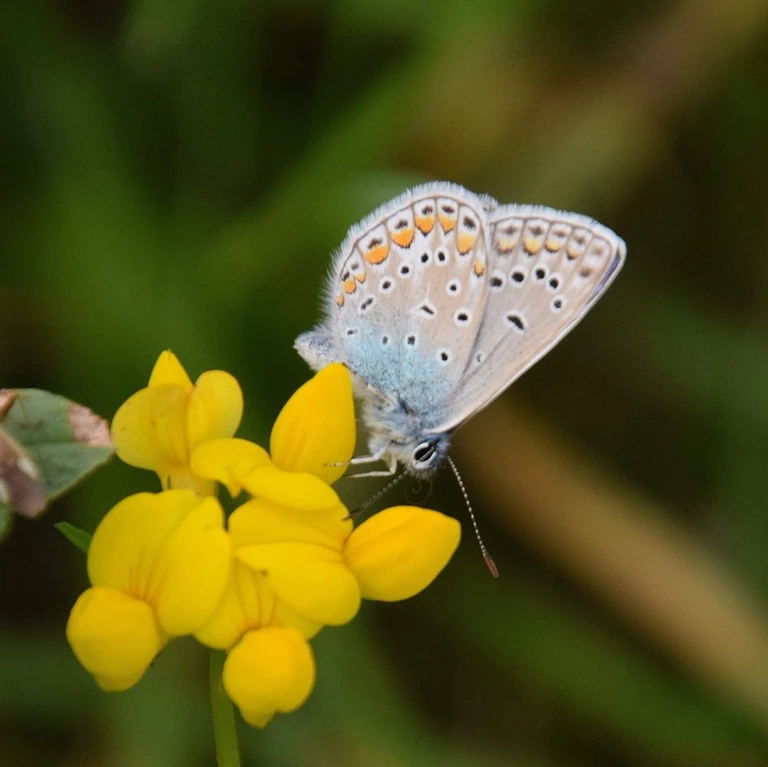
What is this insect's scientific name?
Polyommatus icarus
